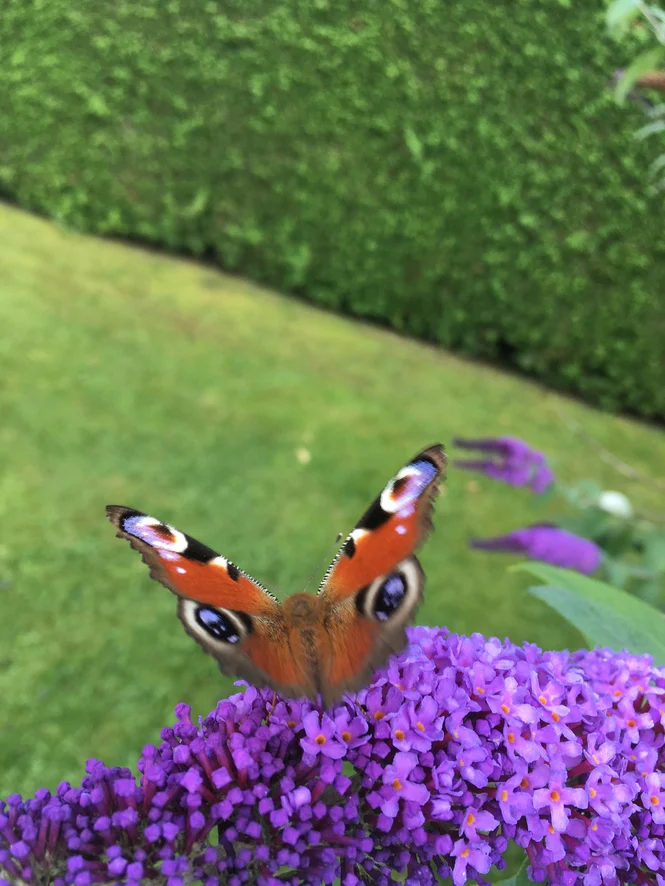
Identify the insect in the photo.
Aglais io
